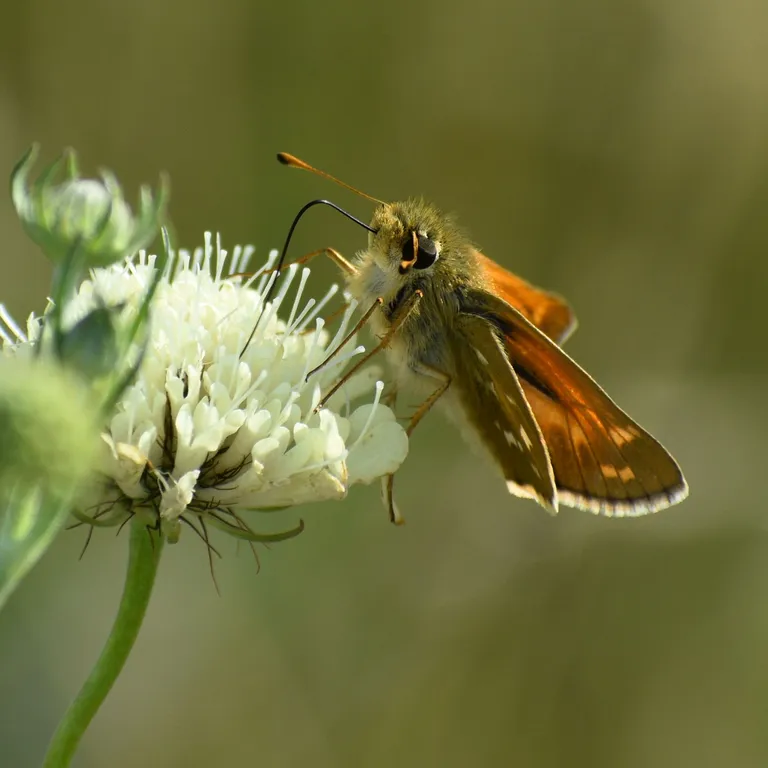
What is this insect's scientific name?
Hesperia comma
